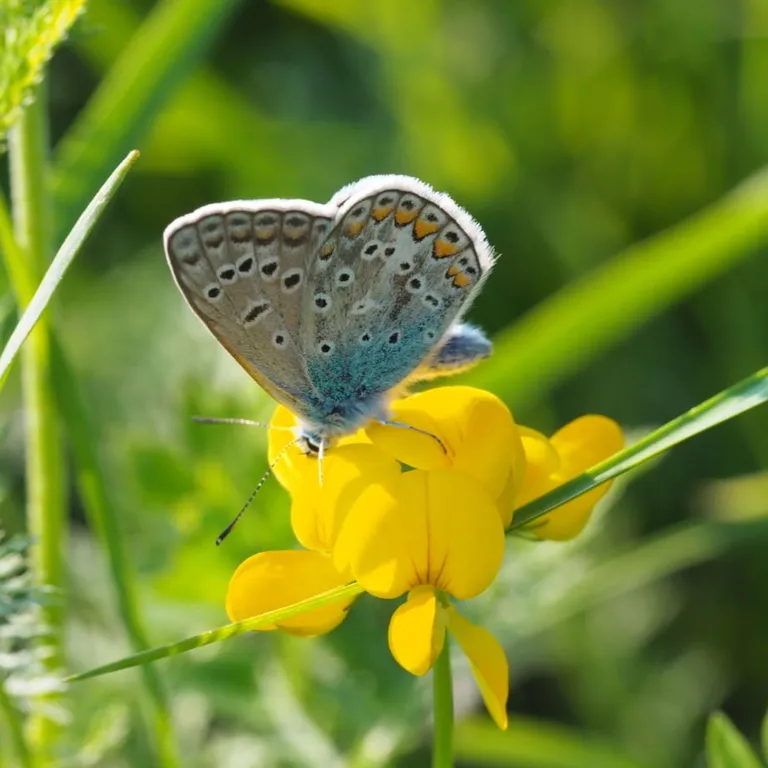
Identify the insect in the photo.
Polyommatus icarus
